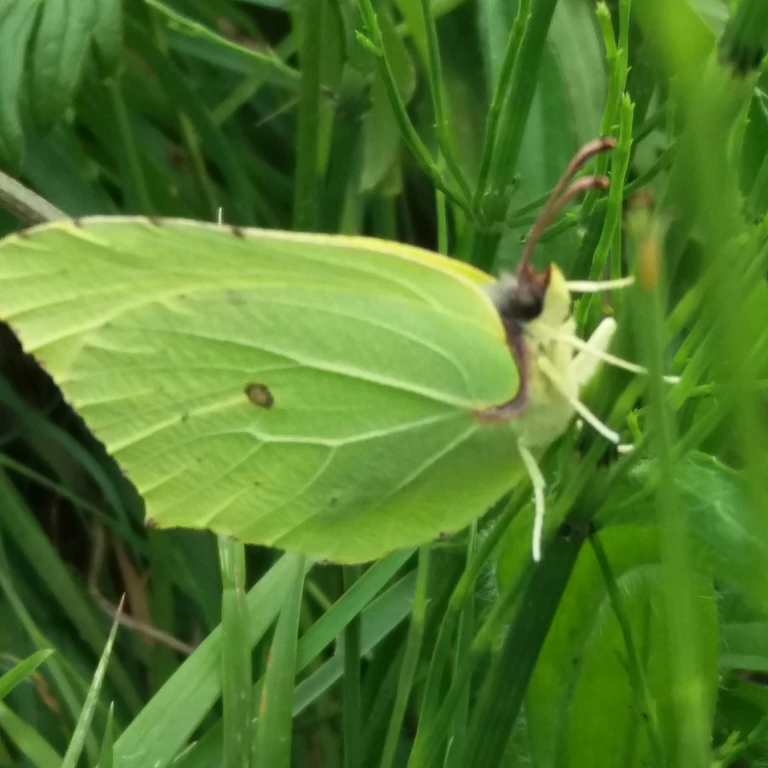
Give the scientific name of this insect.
Gonepteryx rhamni
